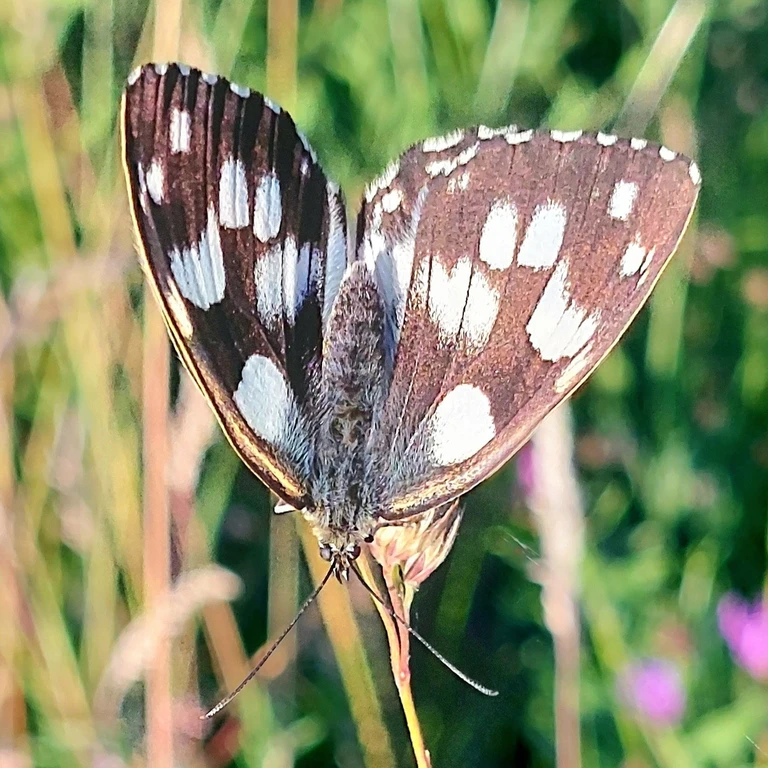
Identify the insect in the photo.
Melanargia galathea
